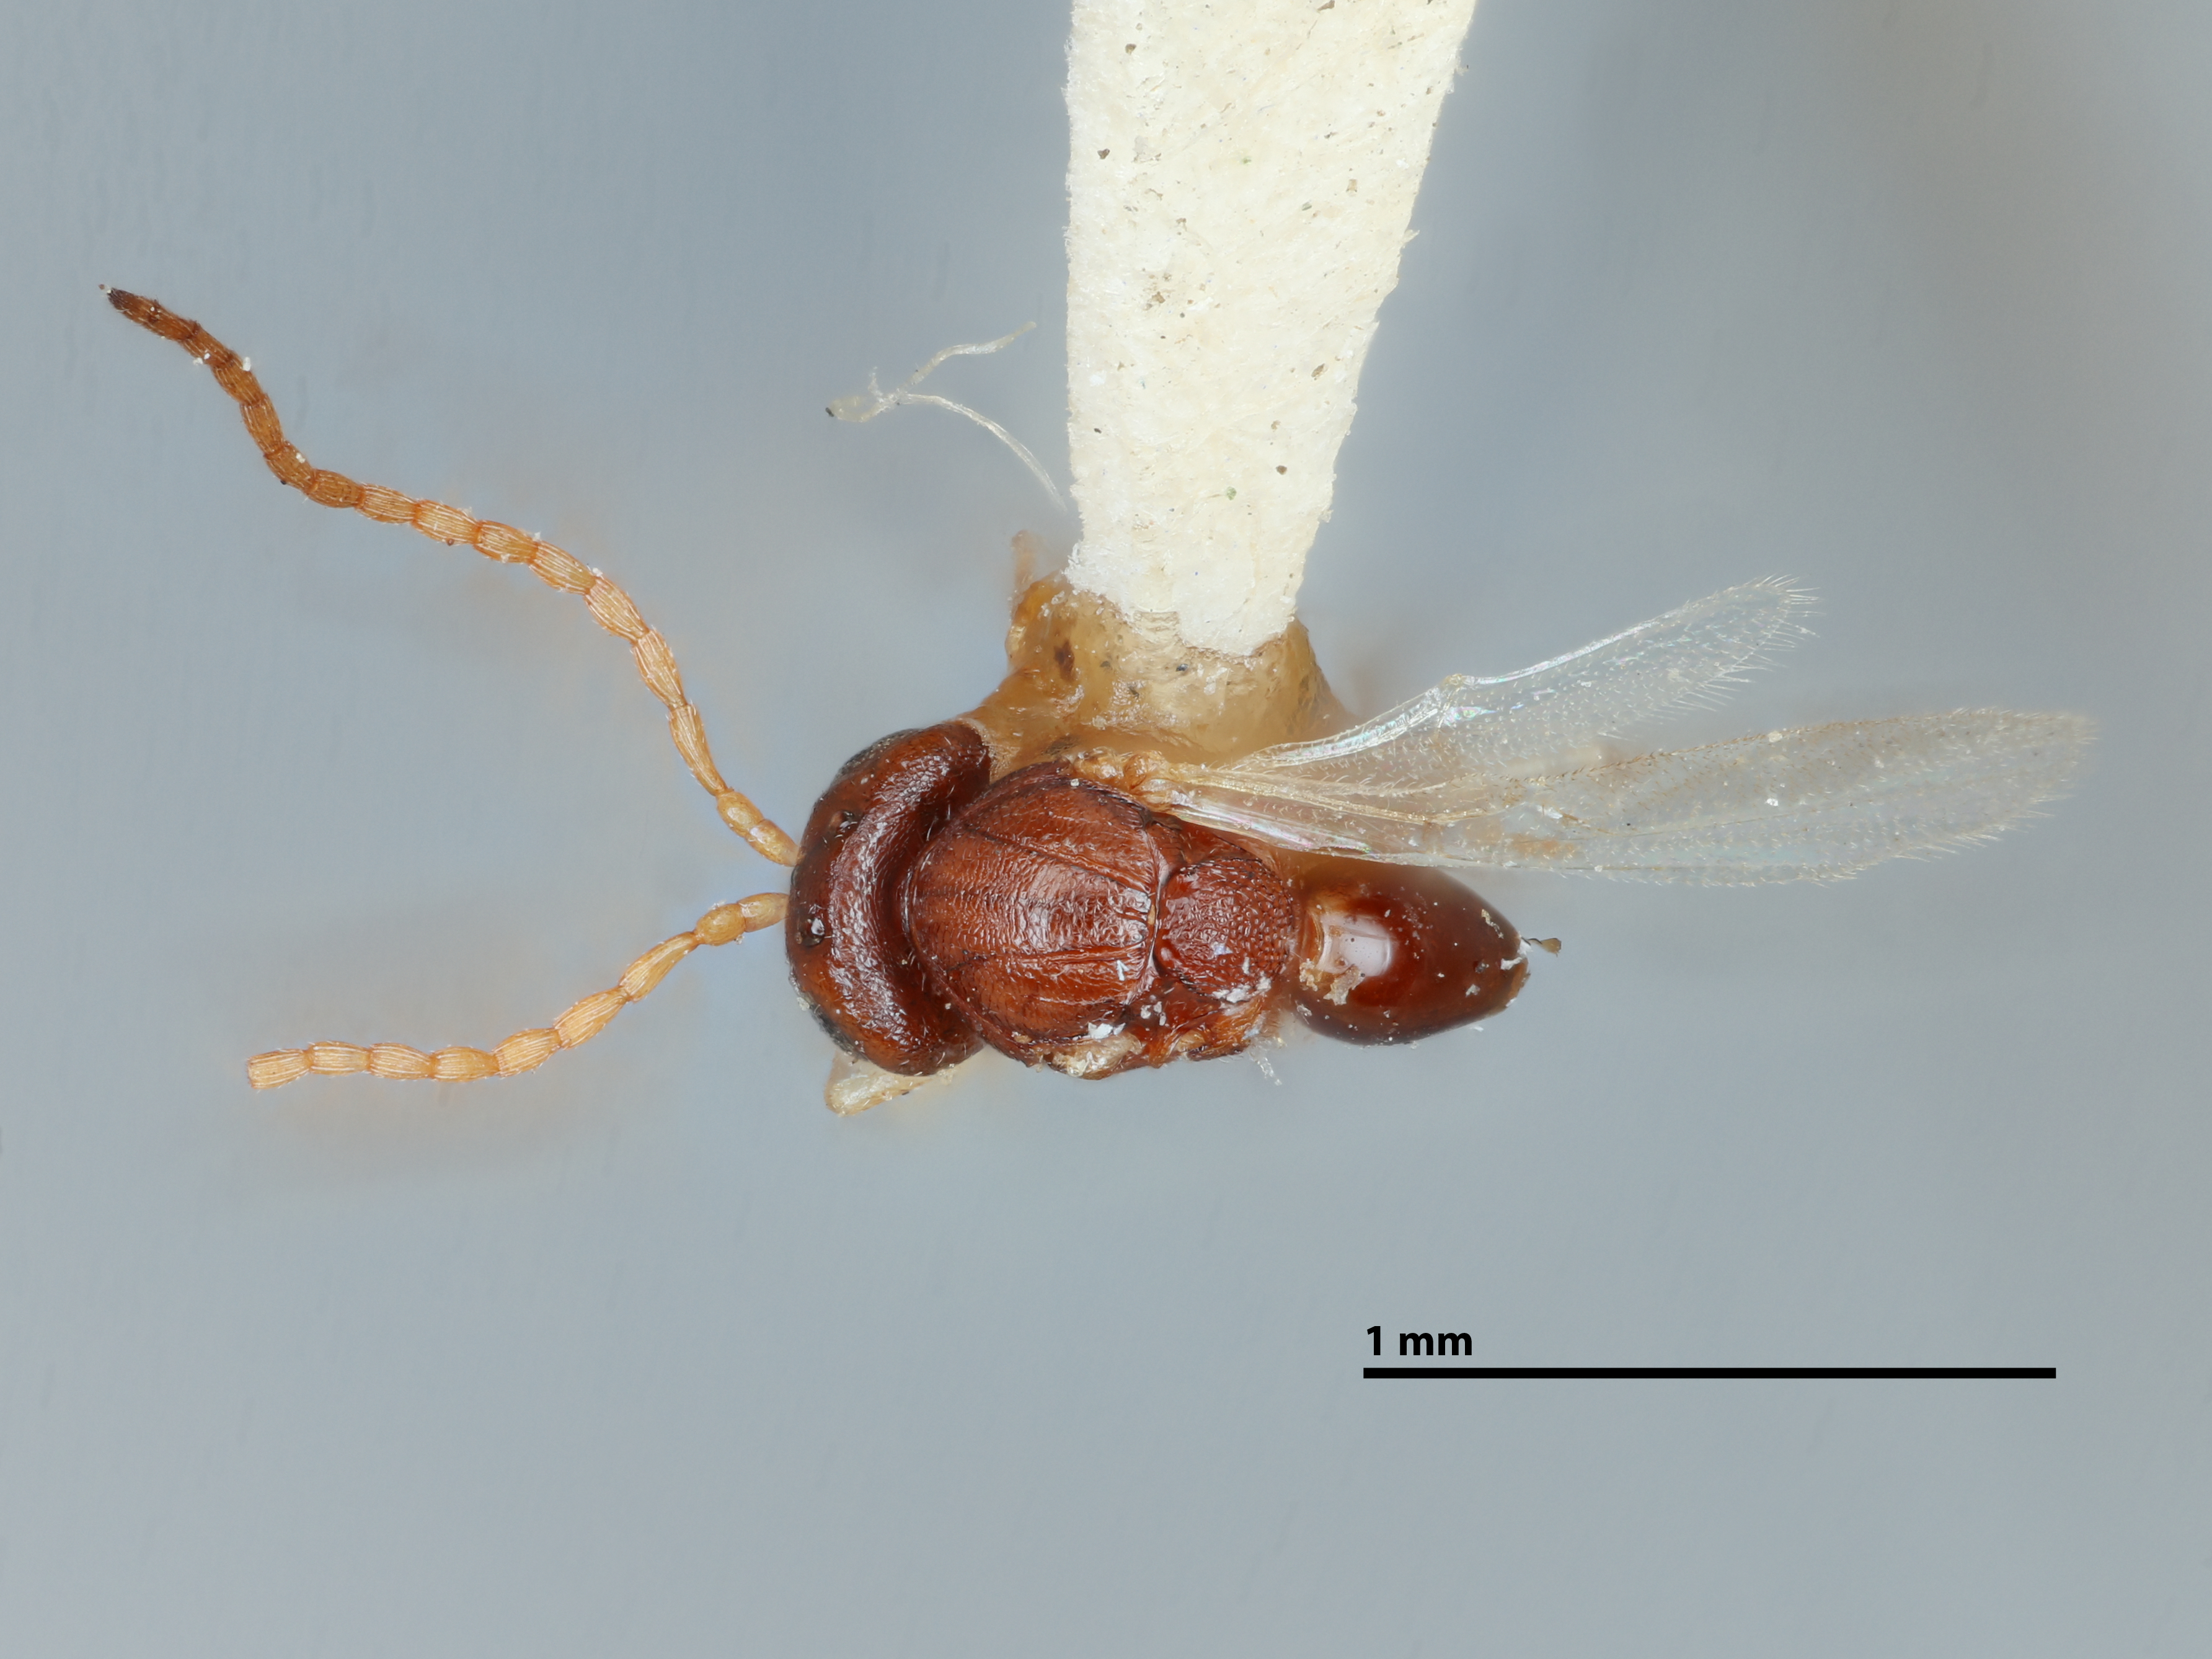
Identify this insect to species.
Cynips quercus
